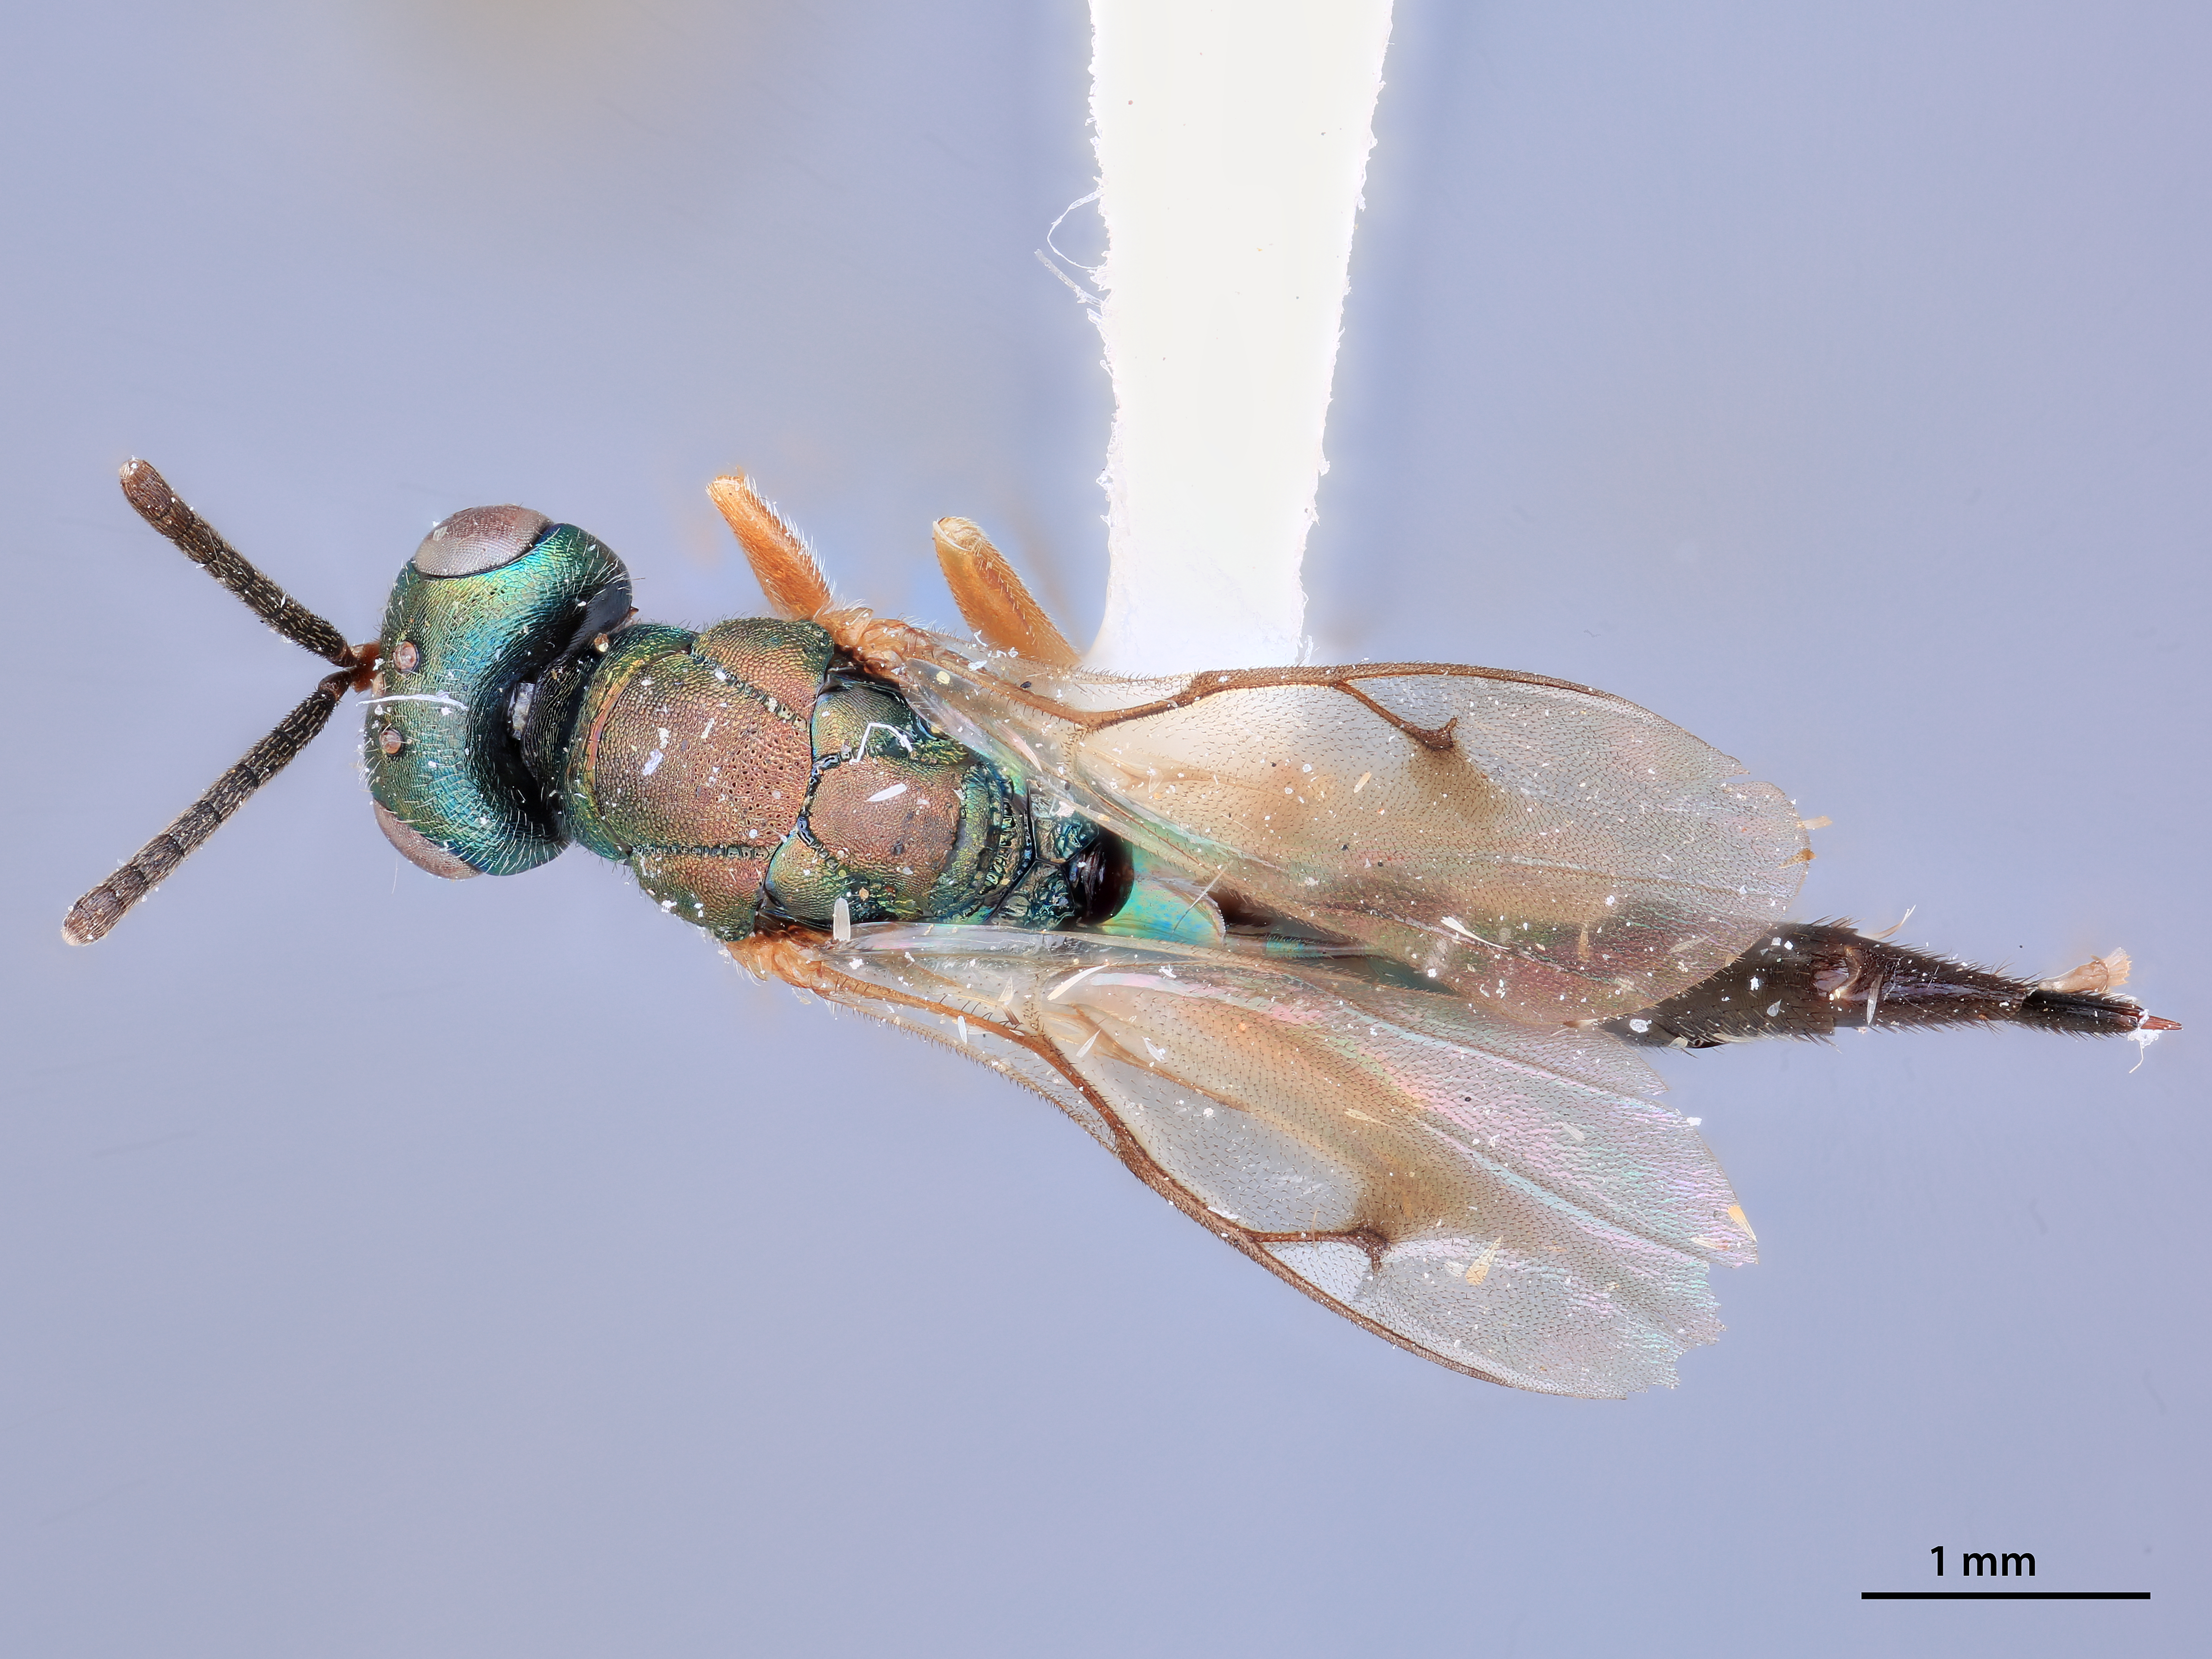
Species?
Plutothrix smithi
